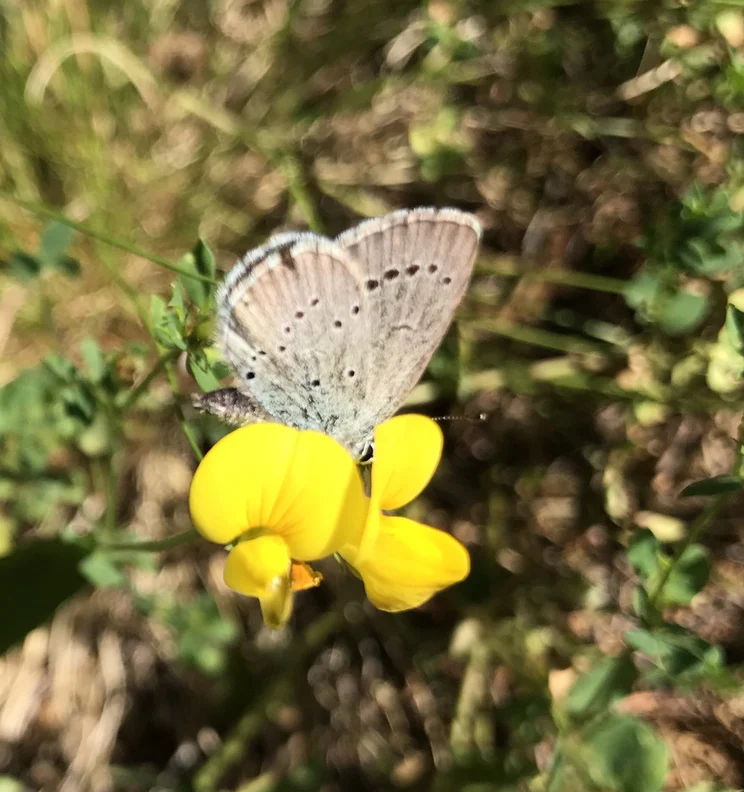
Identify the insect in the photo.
Cupido minimus
